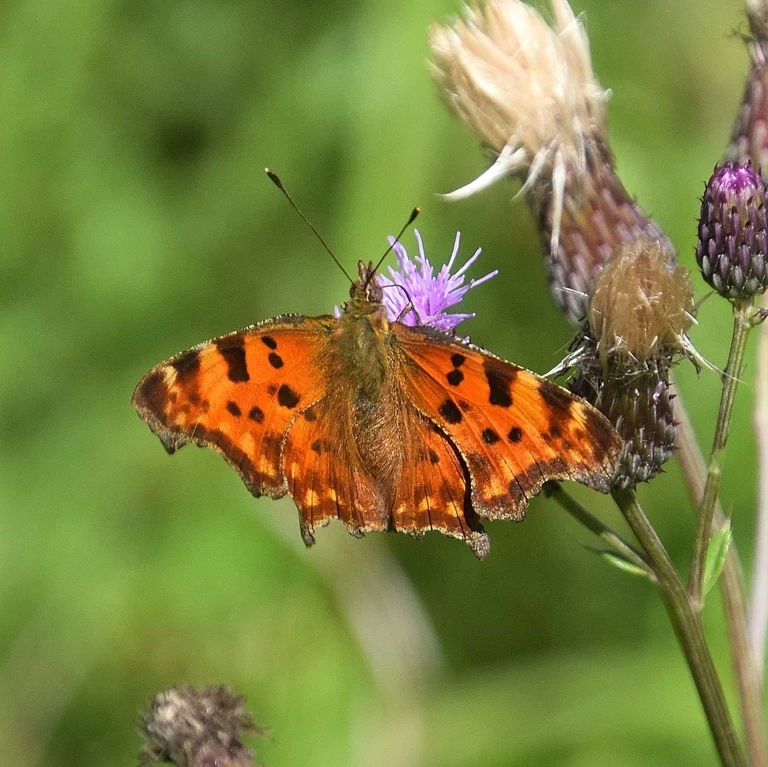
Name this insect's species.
Polygonia c-album
